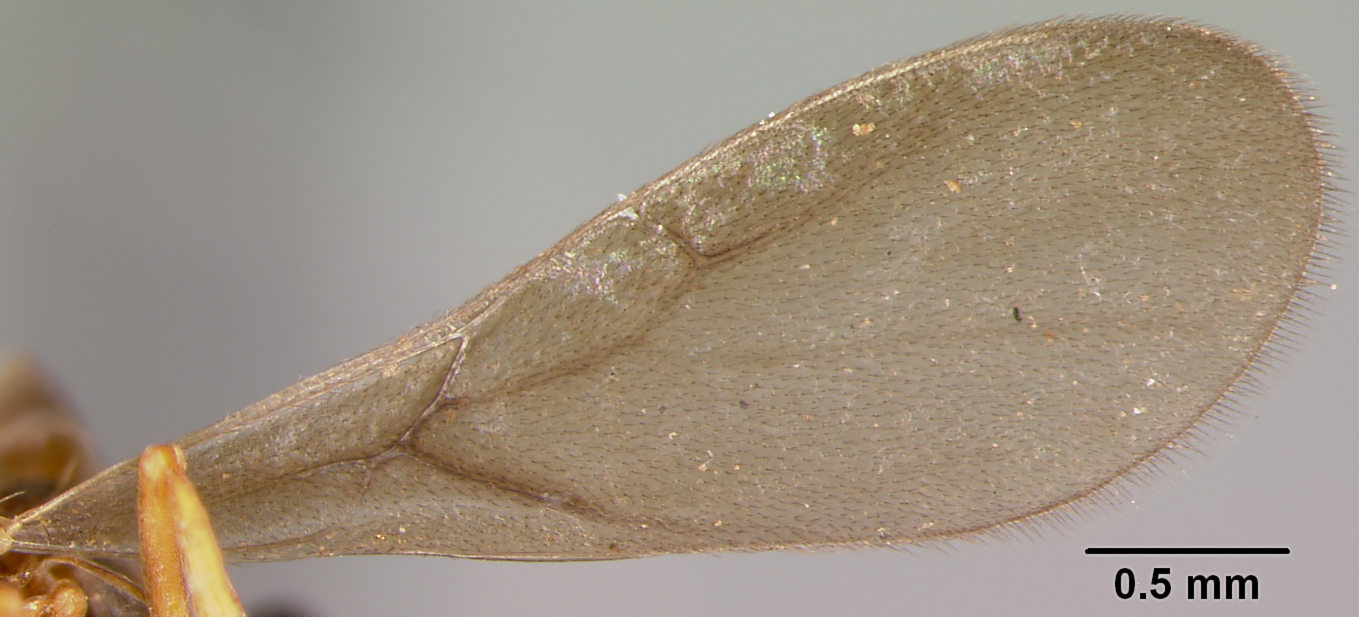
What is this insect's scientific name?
Rhopalothrix procera
